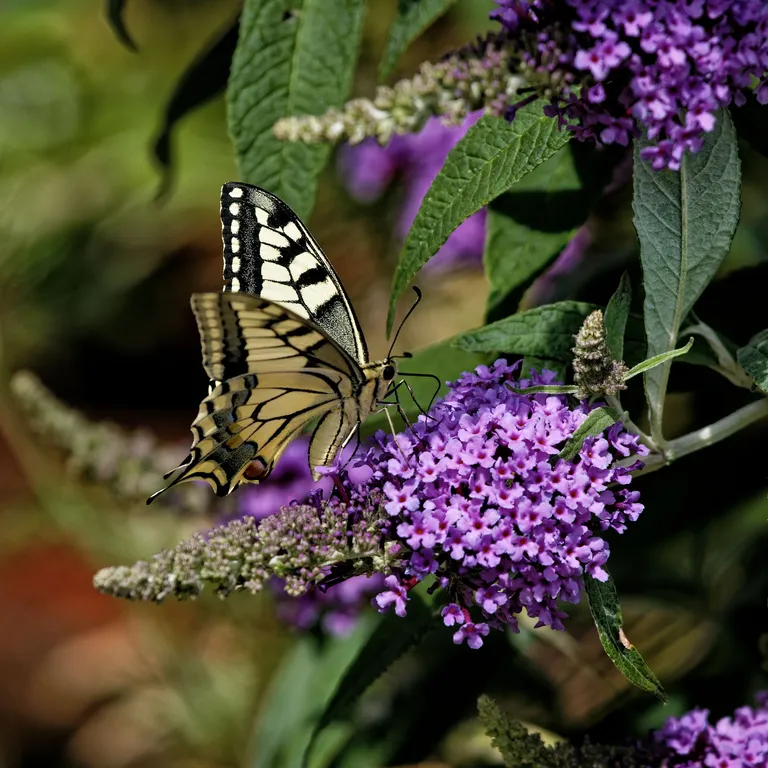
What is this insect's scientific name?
Papilio machaon
